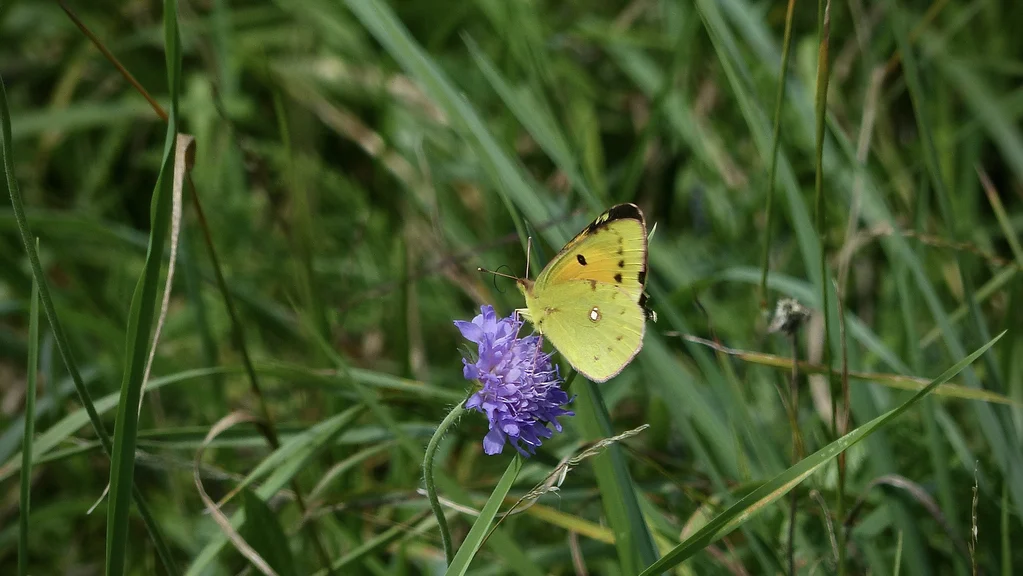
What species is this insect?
Colias croceus
